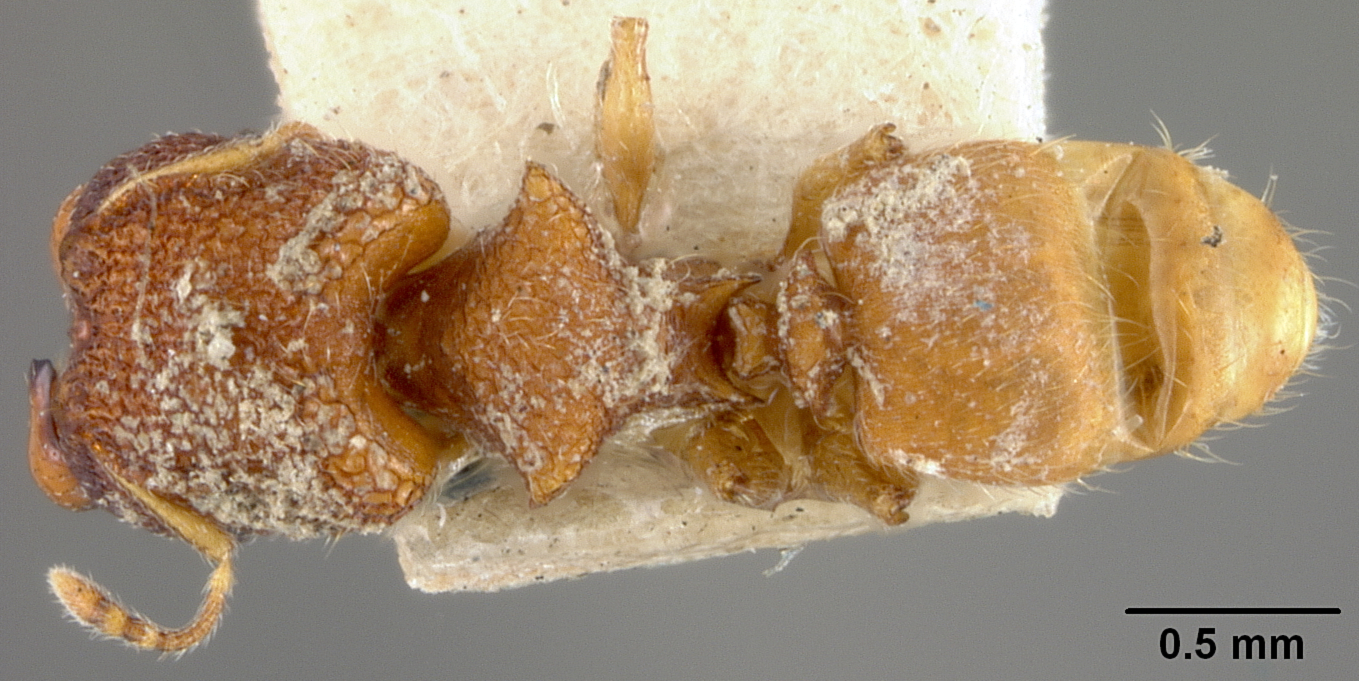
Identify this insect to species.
Pheidole isis
